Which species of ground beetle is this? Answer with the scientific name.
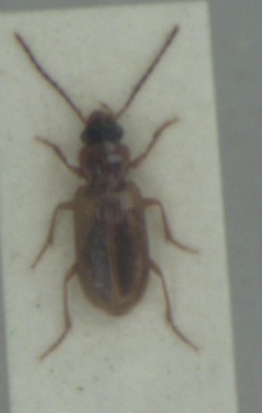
Anthracus consputus
